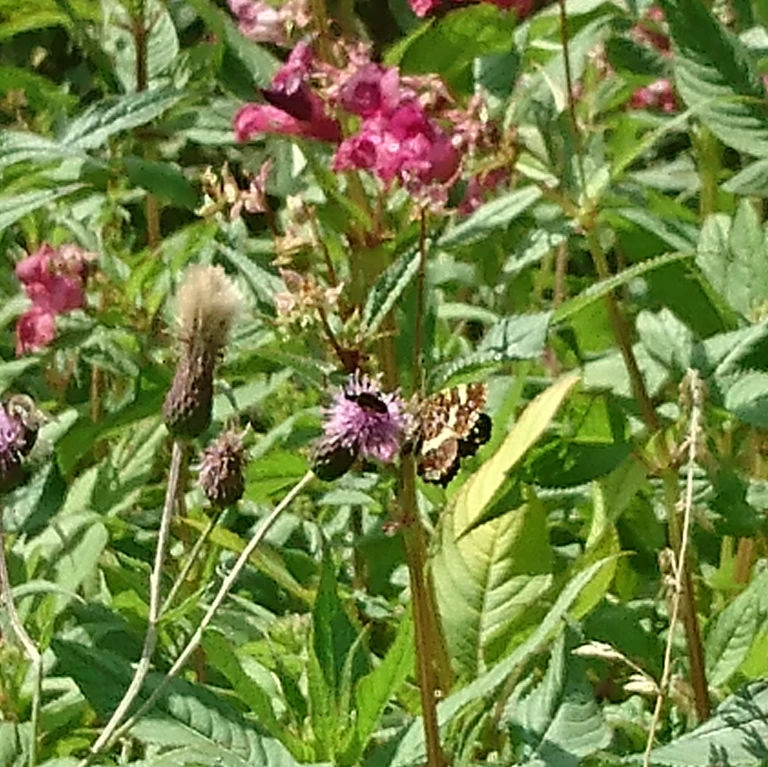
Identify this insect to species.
Araschnia levana
